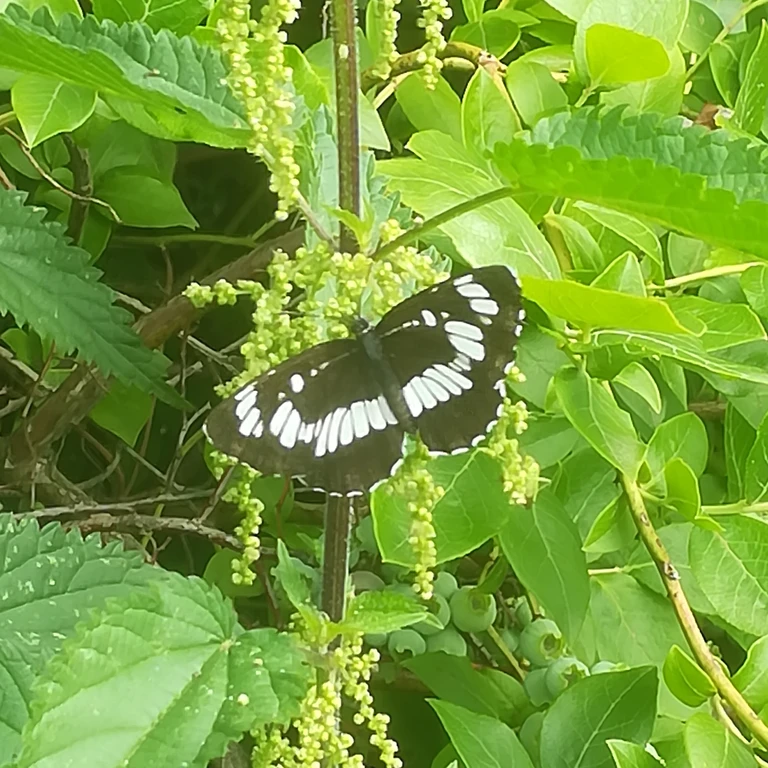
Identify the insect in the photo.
Neptis rivularis
